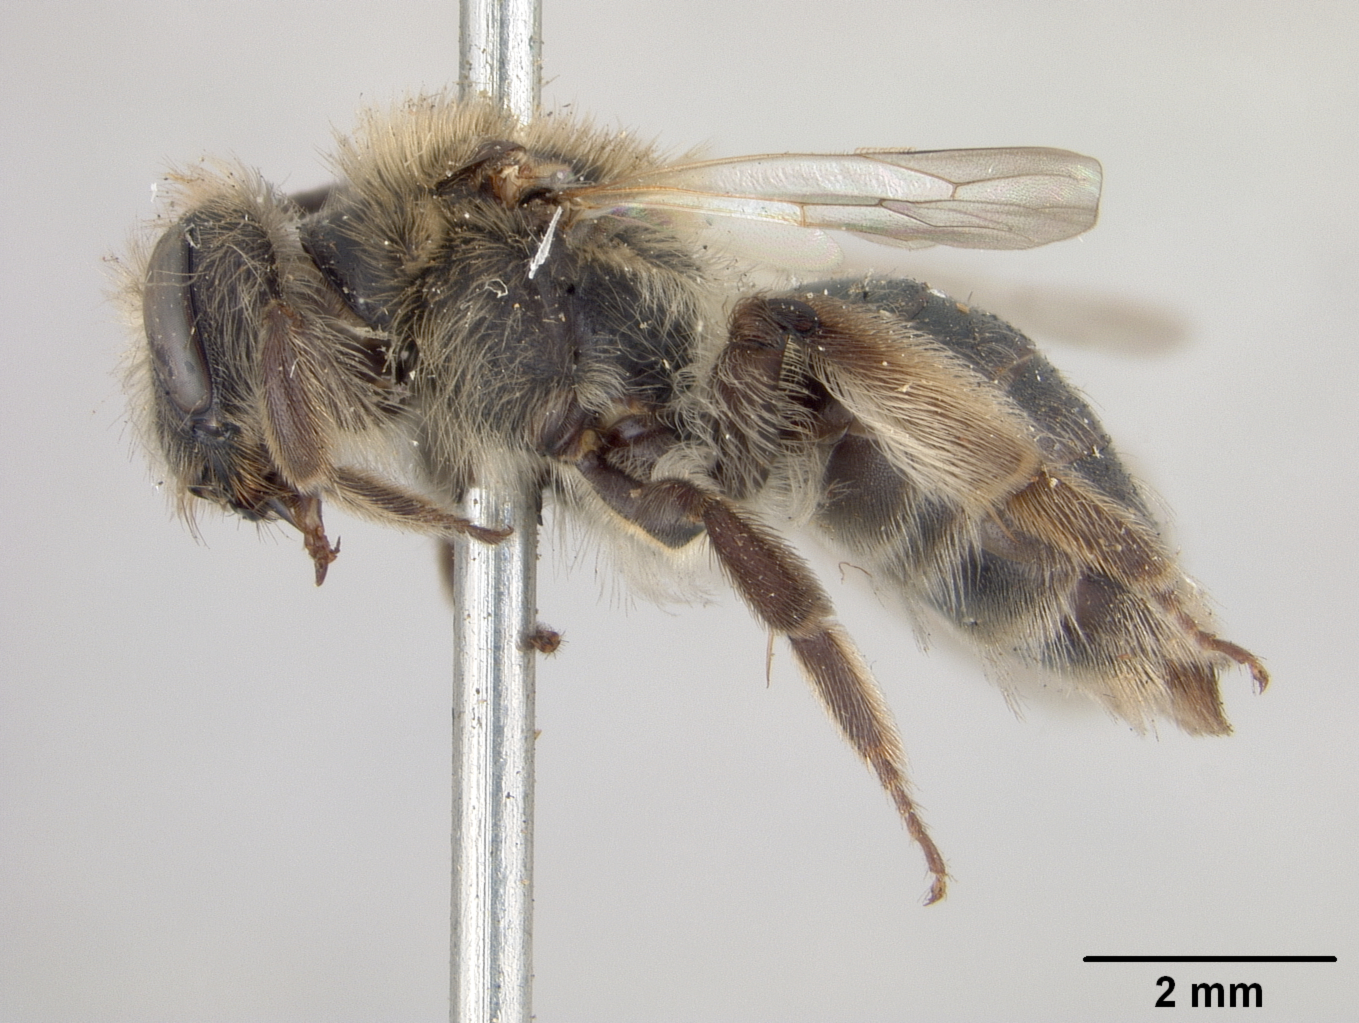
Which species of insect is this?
Andrena radiatula
